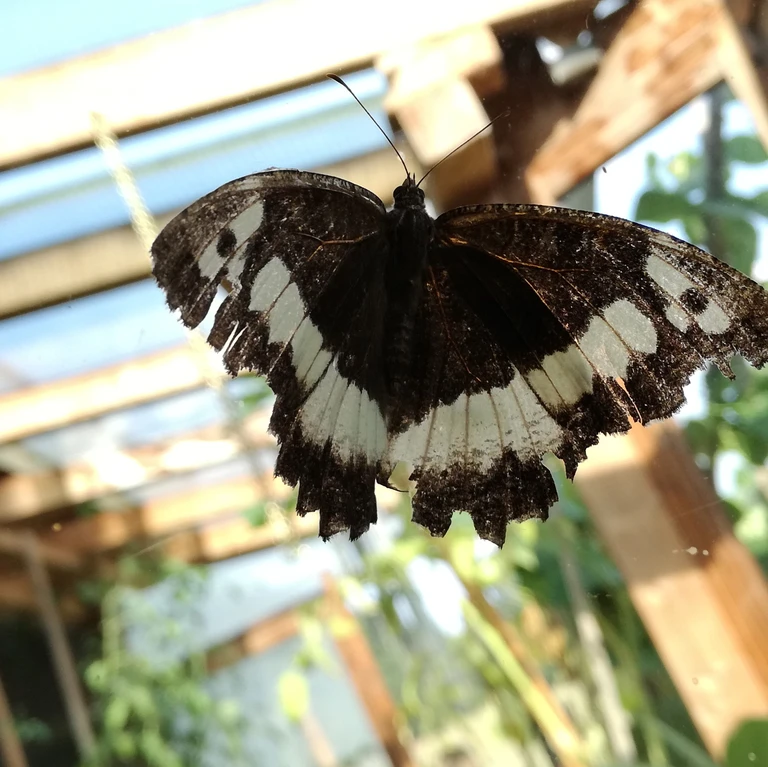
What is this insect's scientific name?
Brintesia circe
